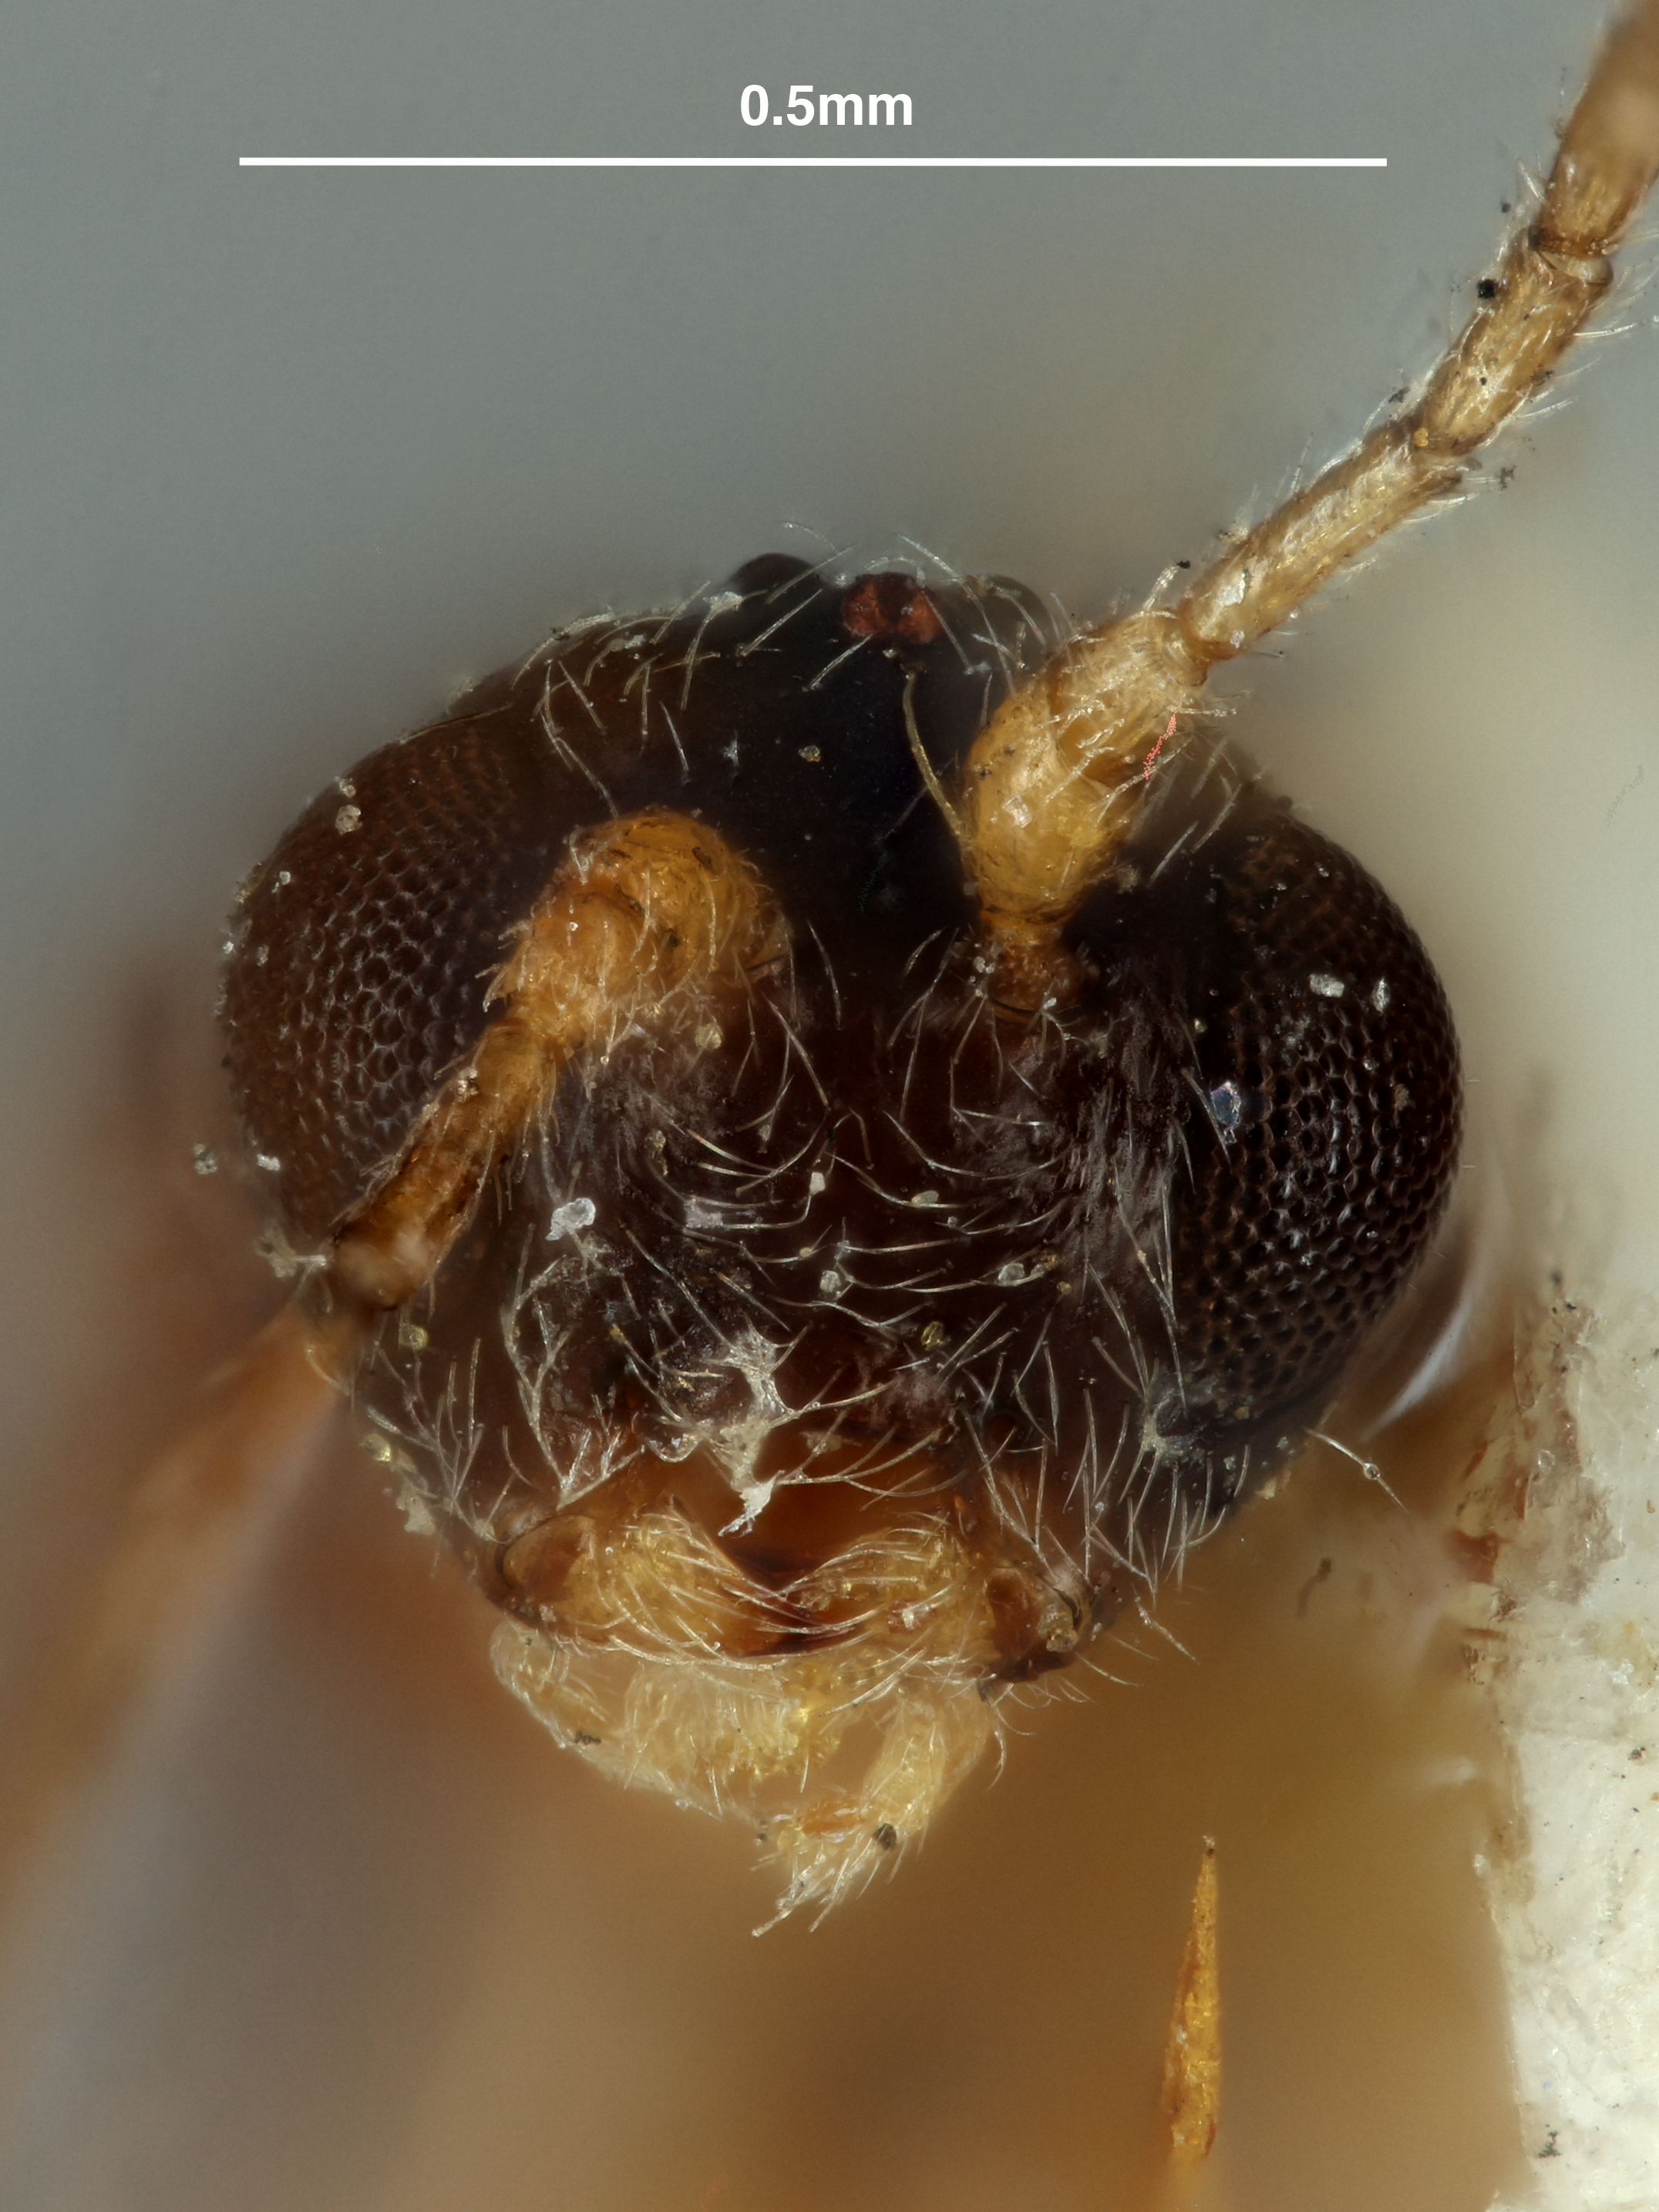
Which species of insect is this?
Oncophanes californicus
